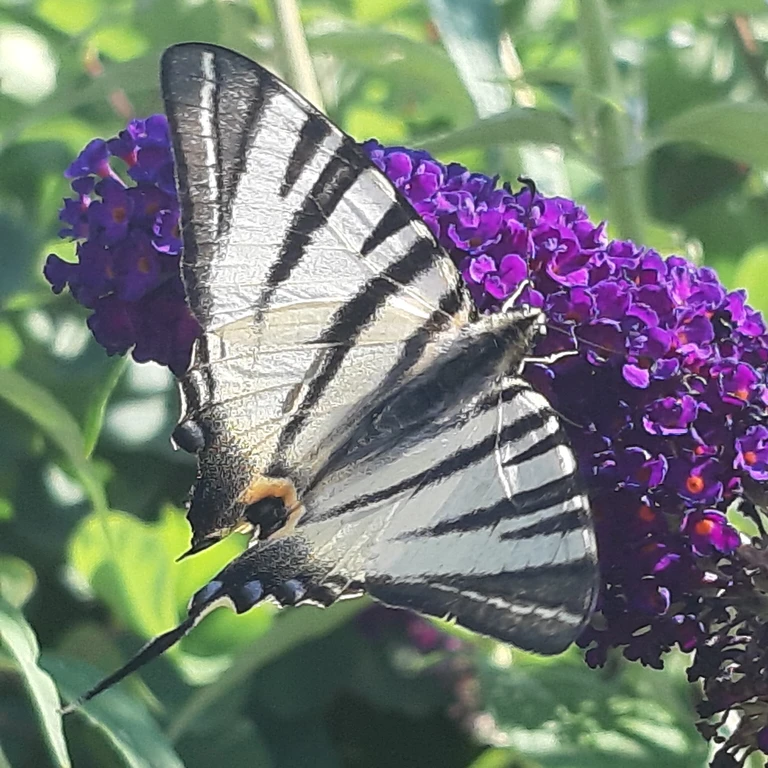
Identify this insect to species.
Iphiclides podalirius
